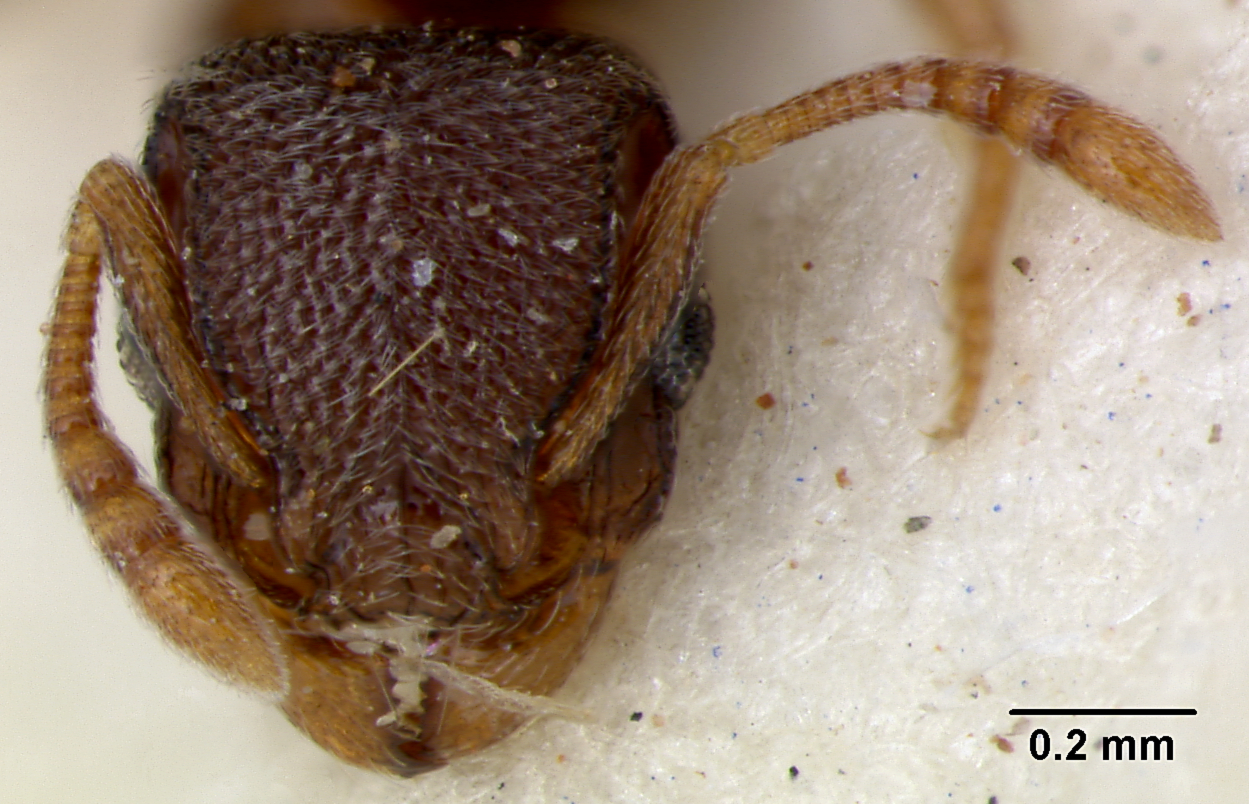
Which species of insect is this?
Tetramorium hepburni
